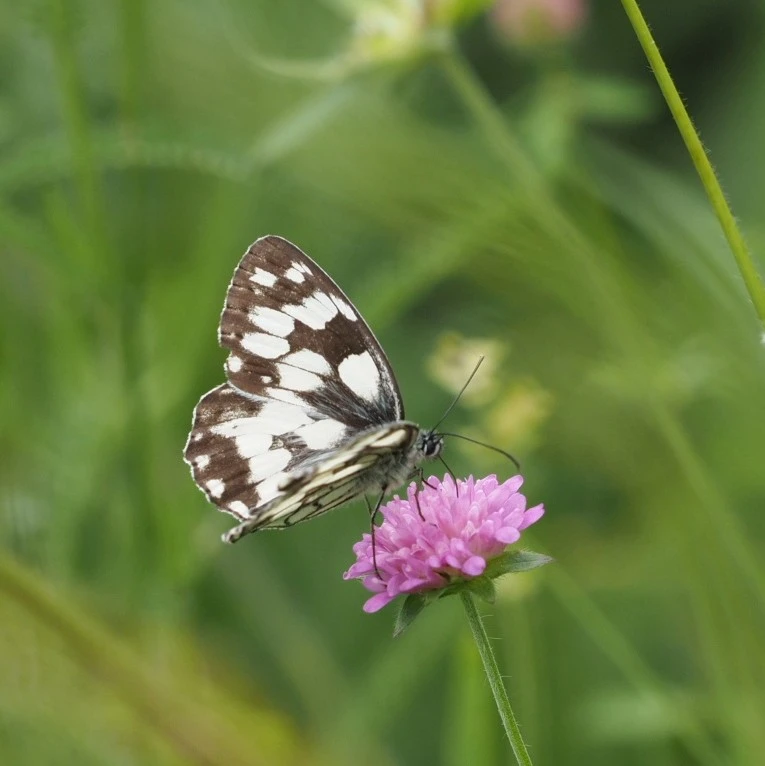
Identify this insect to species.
Melanargia galathea
